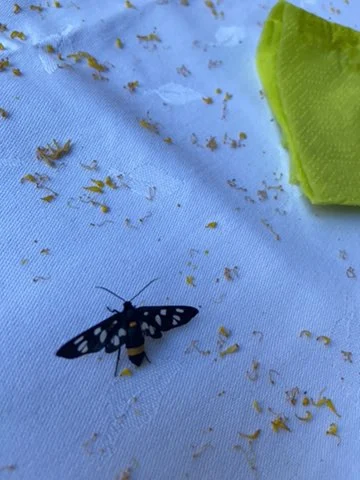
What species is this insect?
Amata phegea
